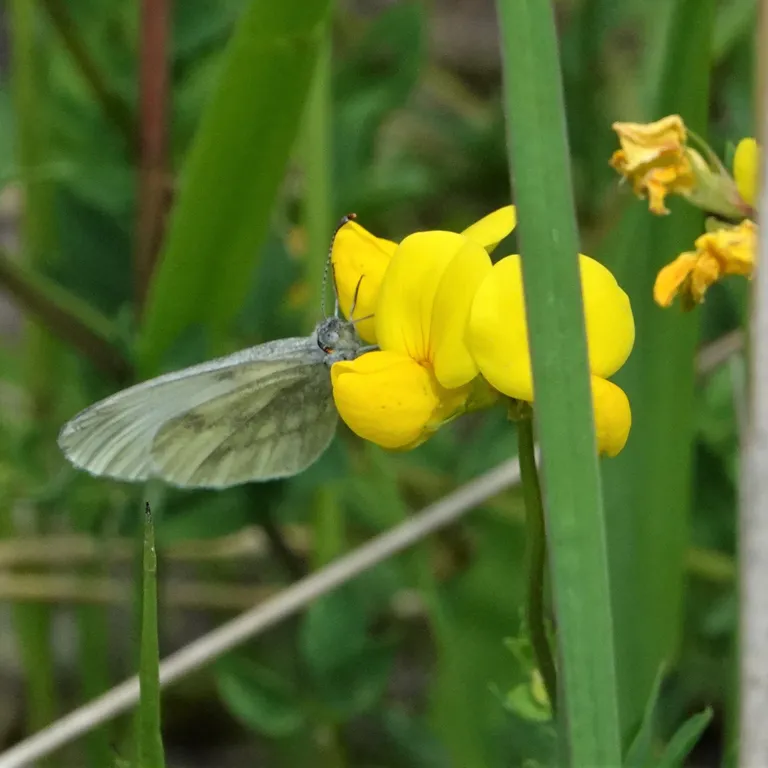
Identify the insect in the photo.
Leptidea sinapis/juvernica
